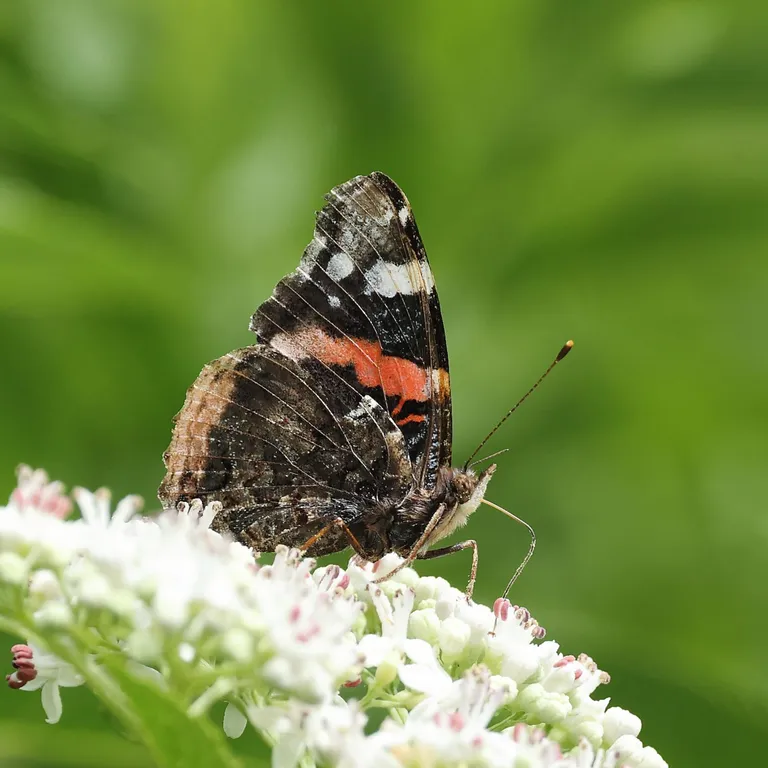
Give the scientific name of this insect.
Vanessa atalanta
